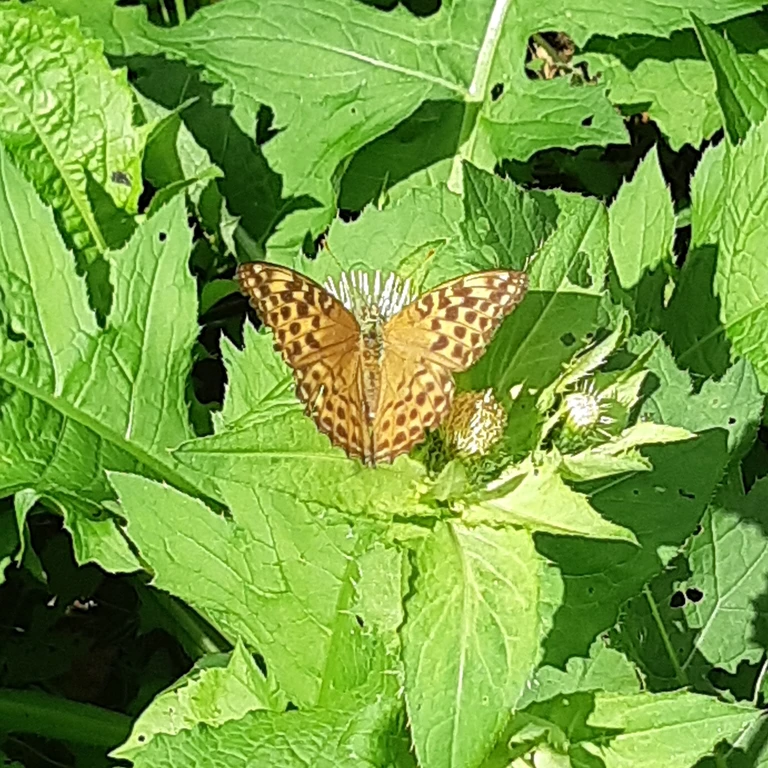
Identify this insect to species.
Argynnis paphia
